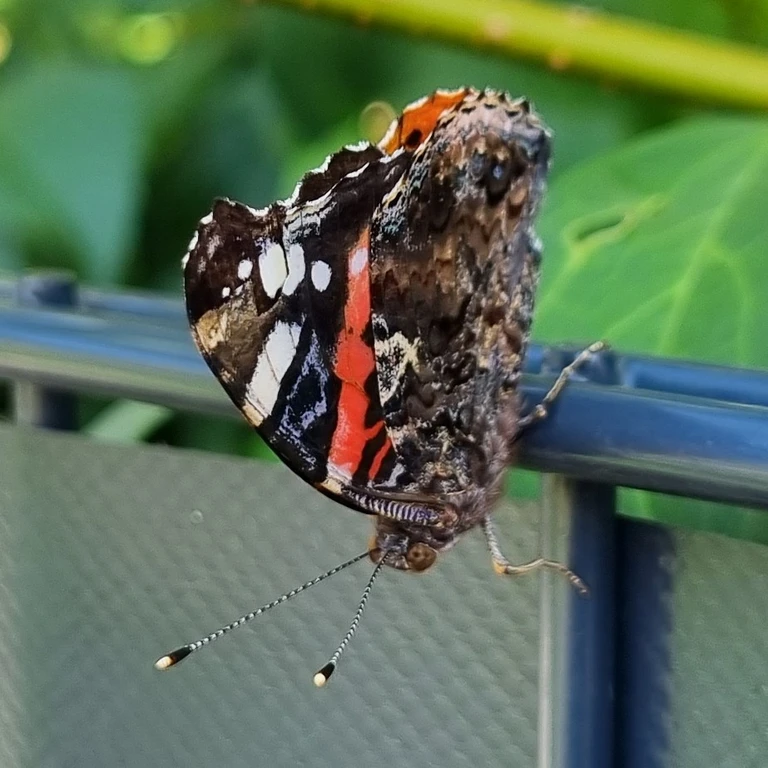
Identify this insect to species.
Vanessa atalanta
